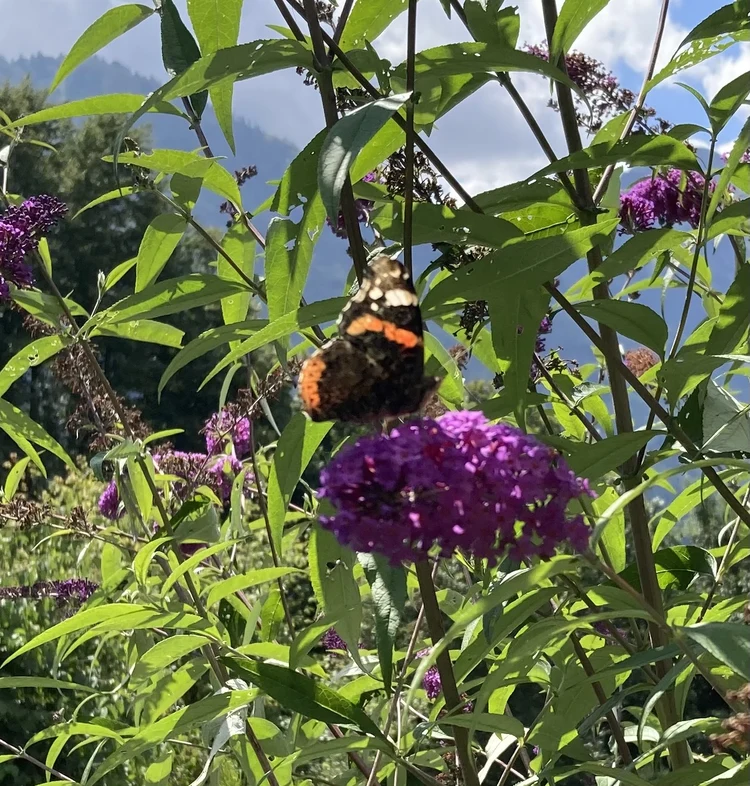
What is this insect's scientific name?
Vanessa atalanta
